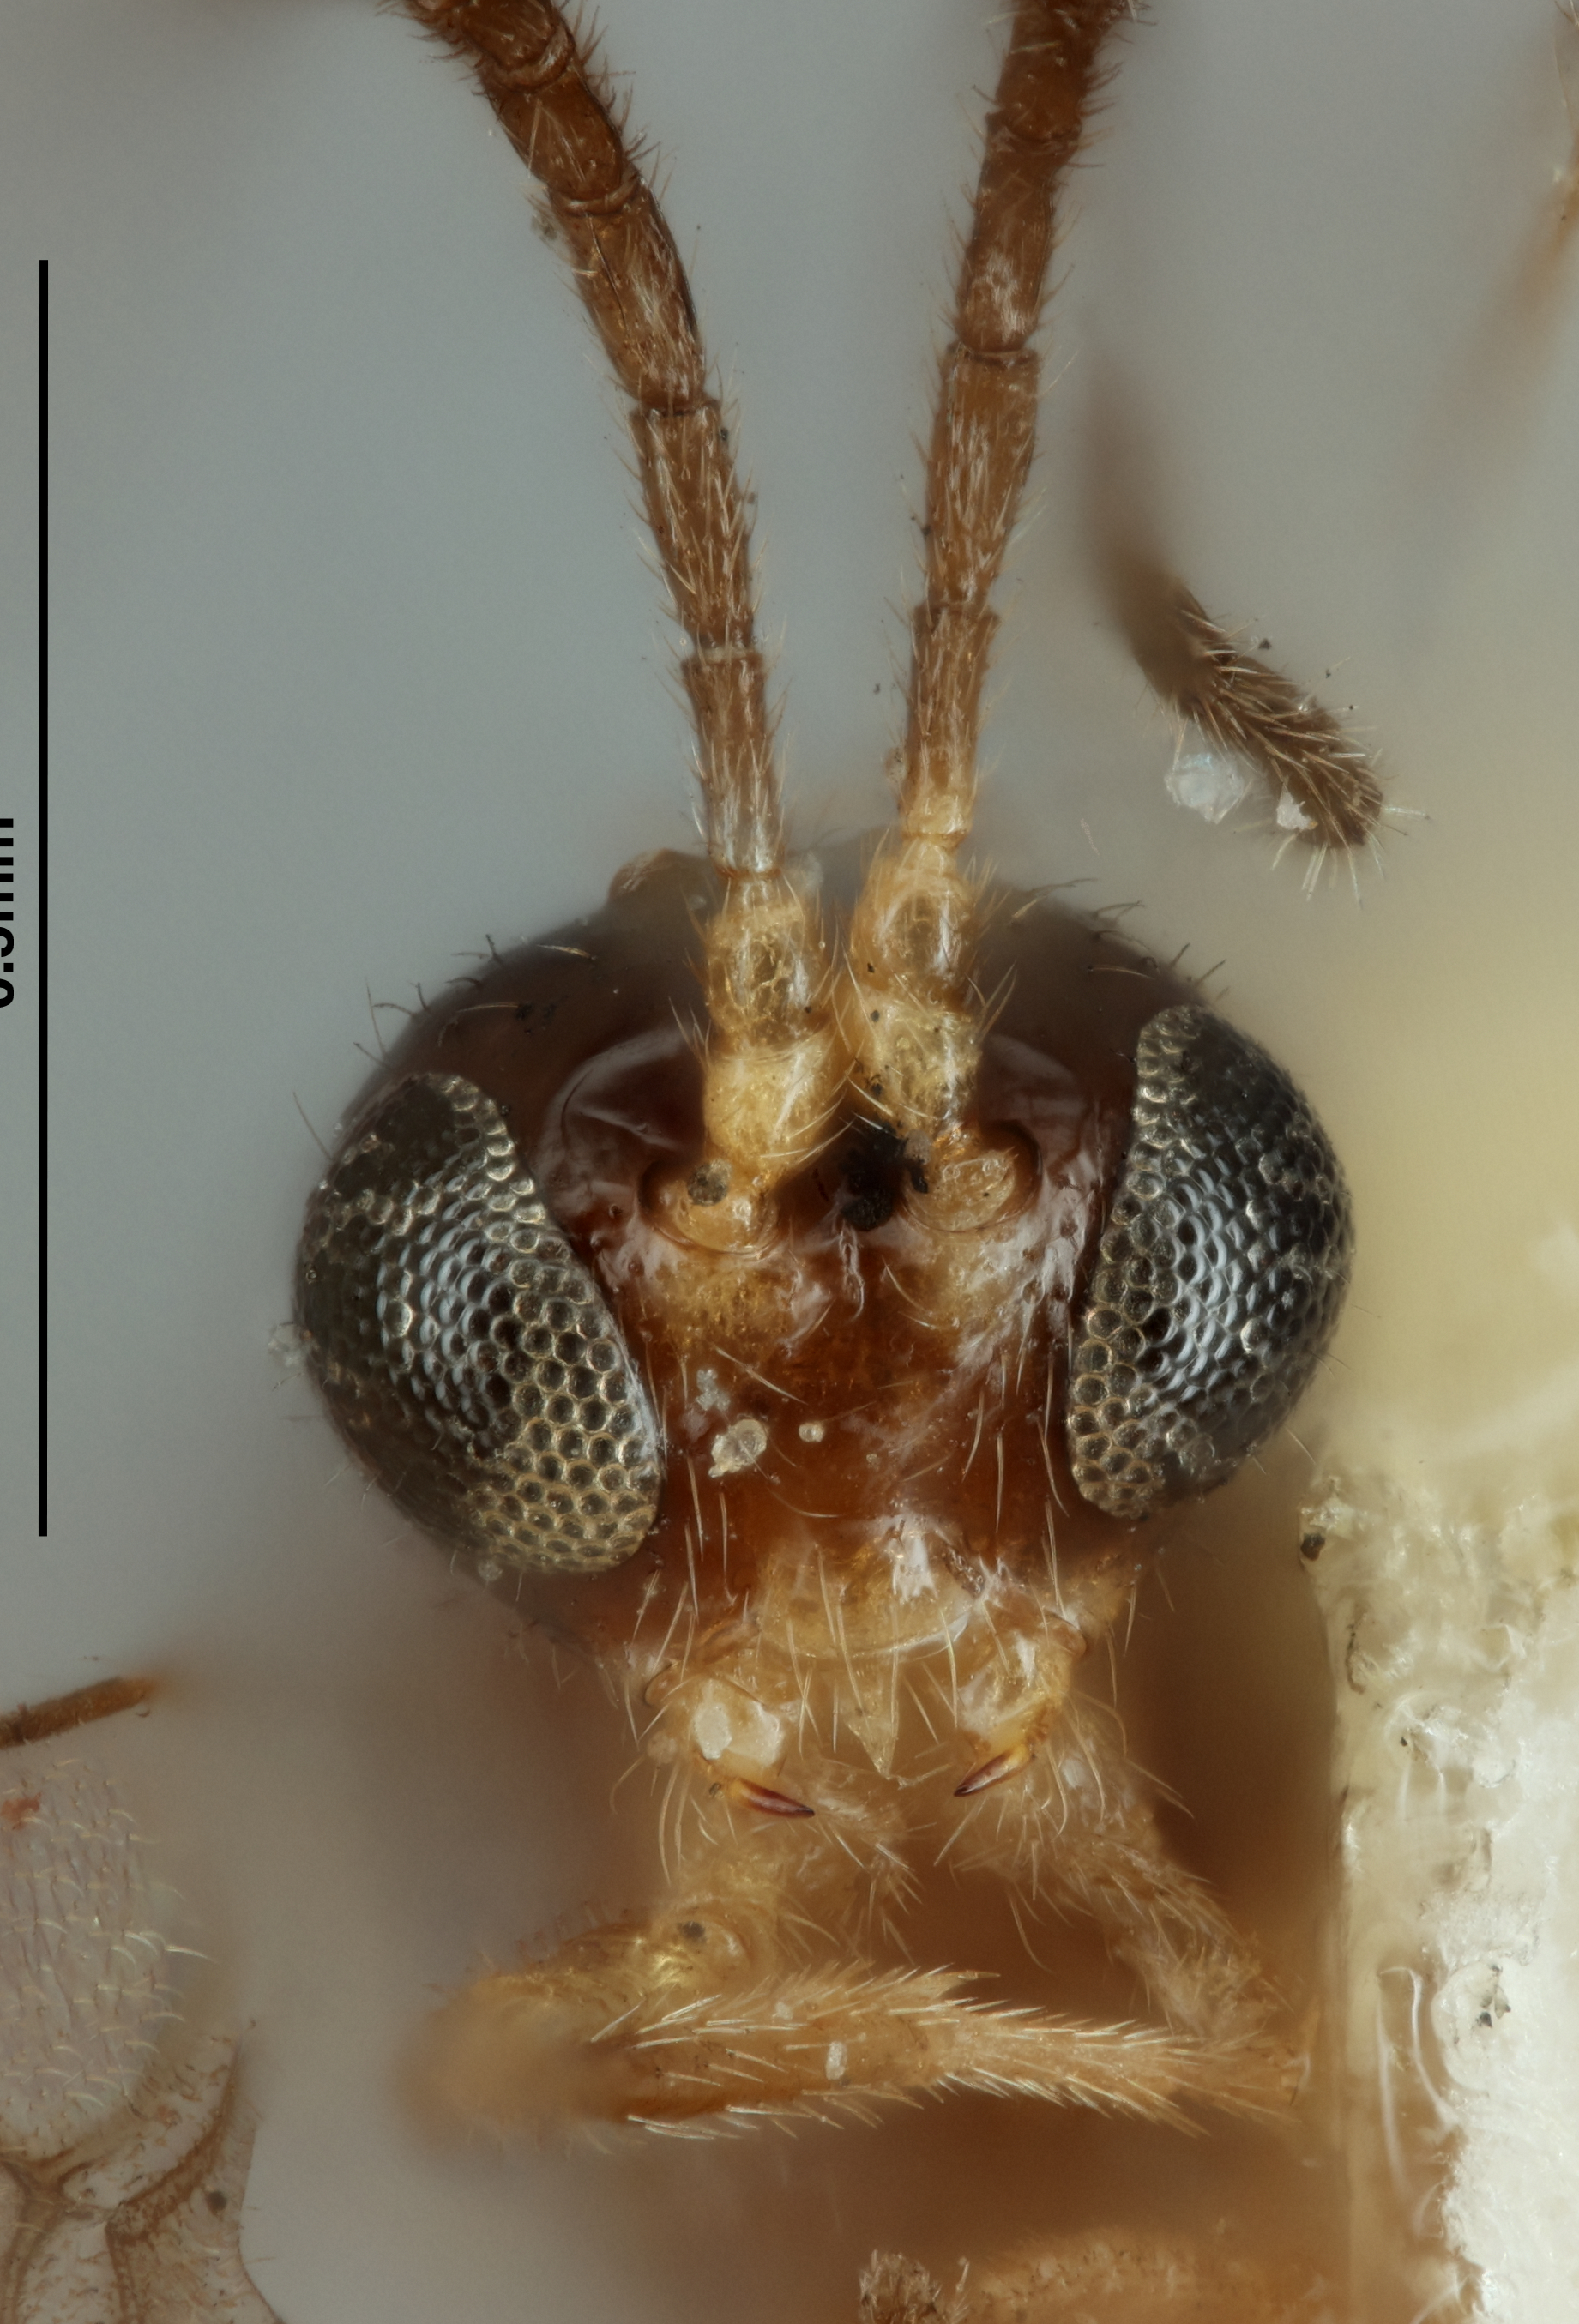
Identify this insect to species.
Aphidius berberidis
